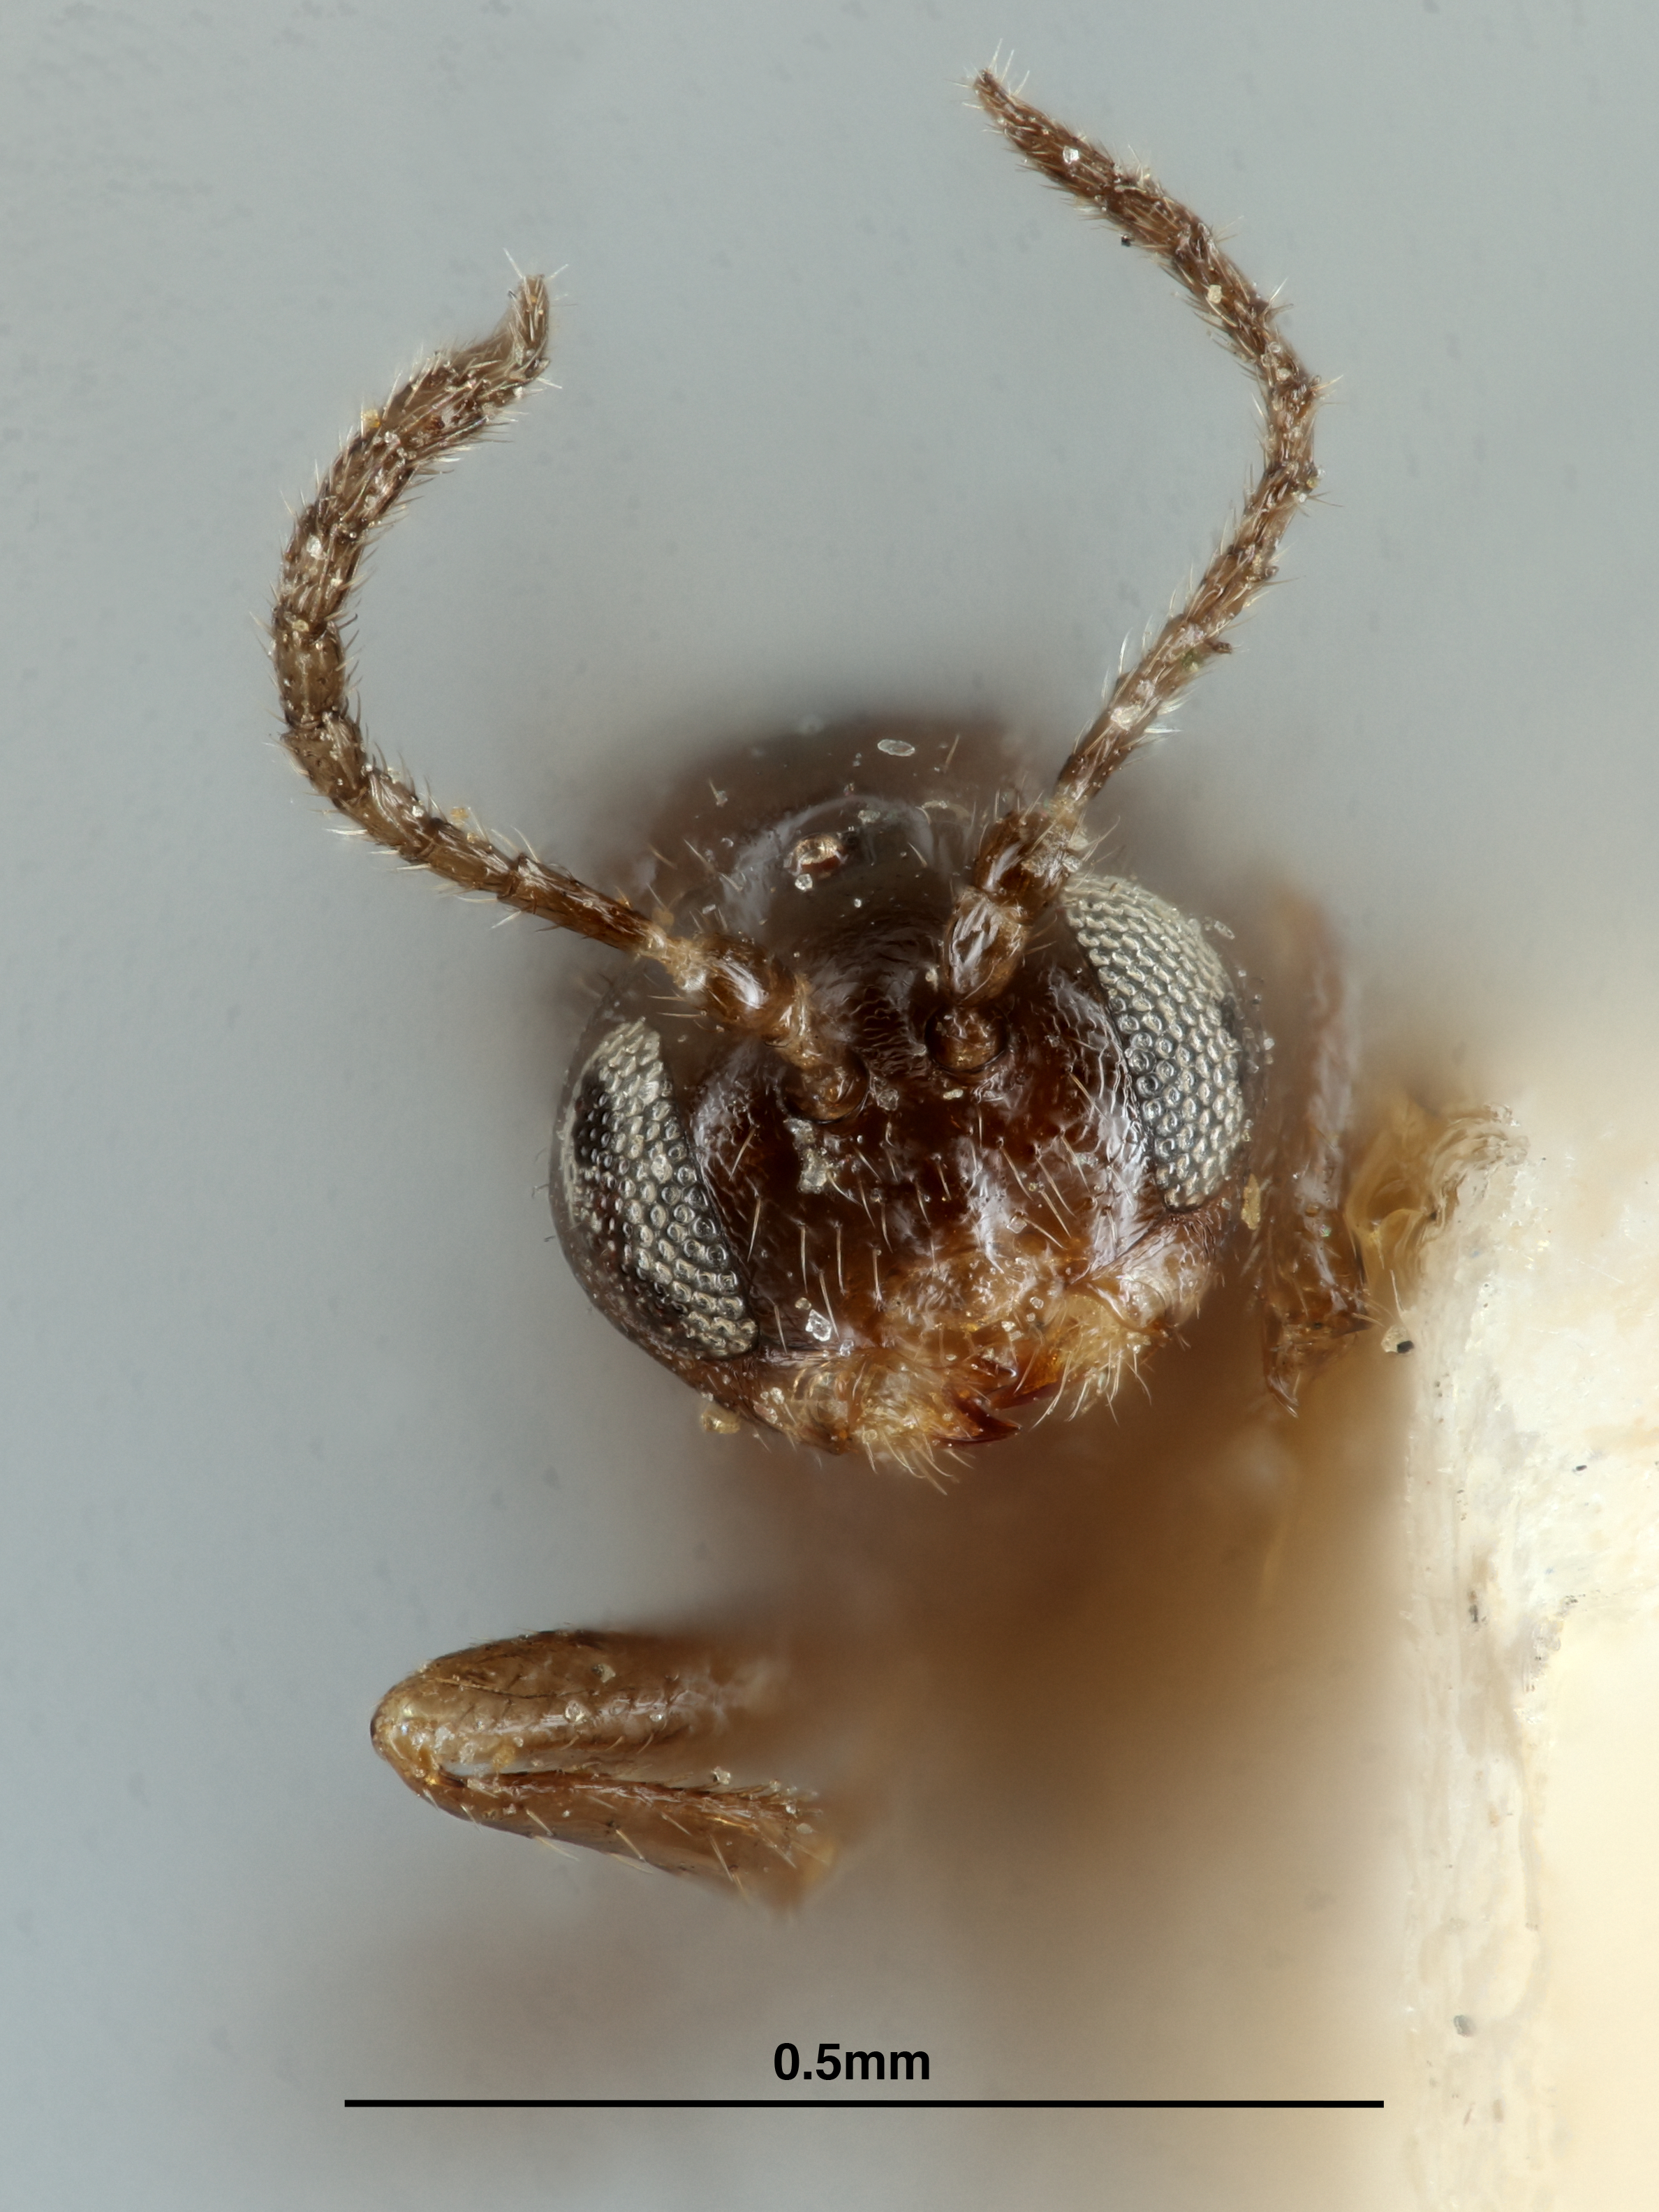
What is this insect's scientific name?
Neuroterus tantulus
